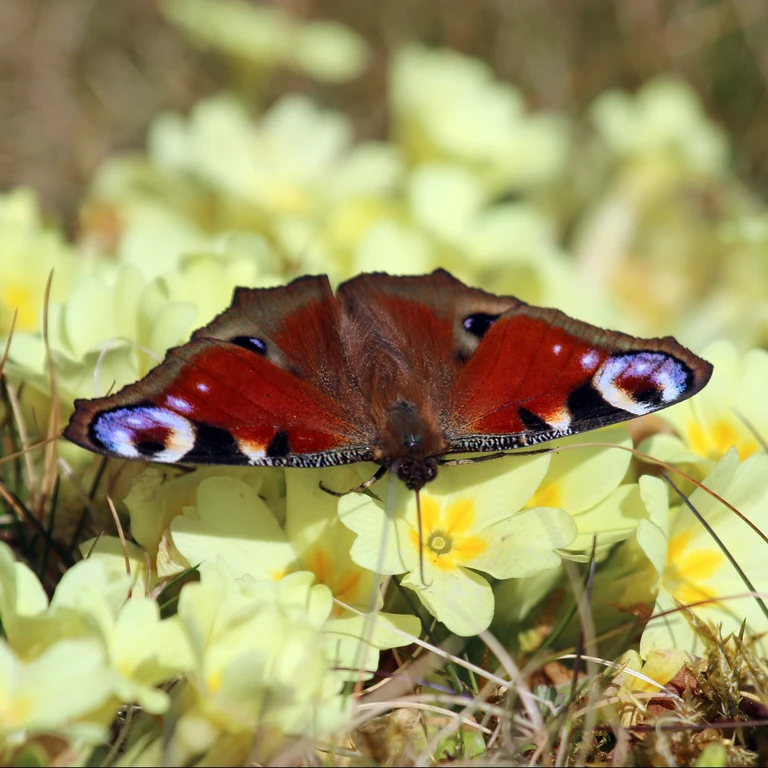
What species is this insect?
Aglais io
